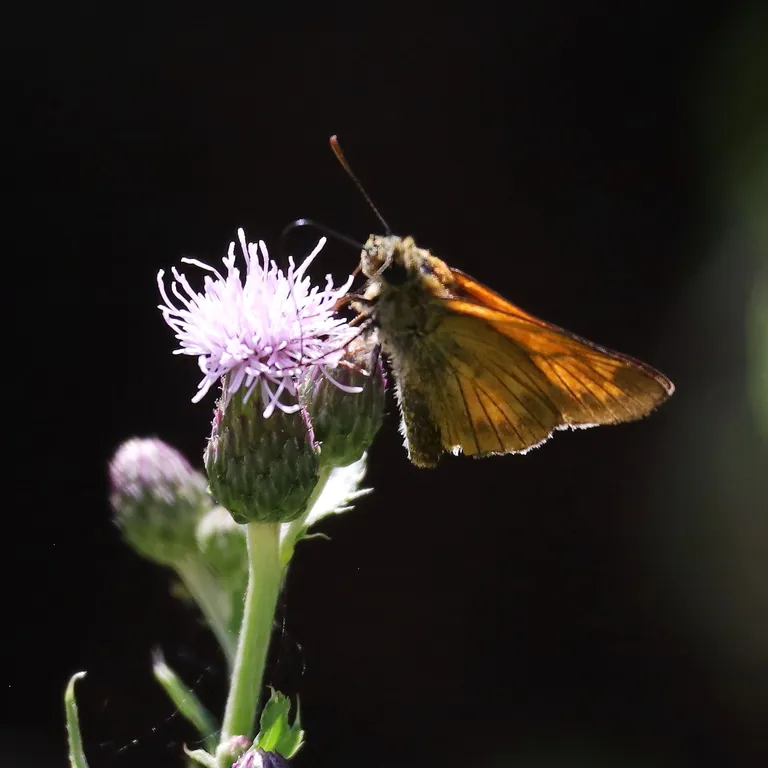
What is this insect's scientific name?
Ochlodes sylvanus (also Ochlodes venata)
